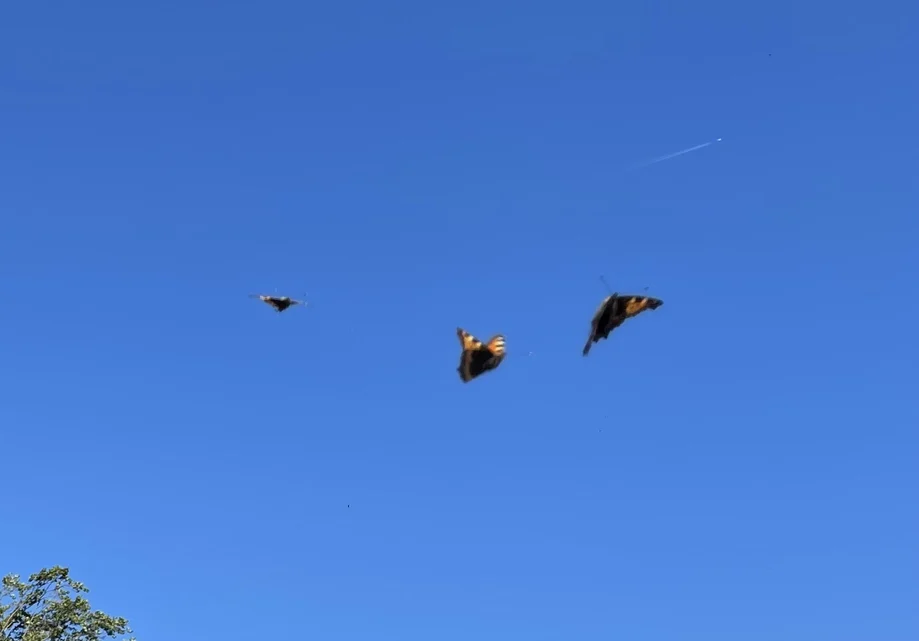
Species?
Aglais urticae
